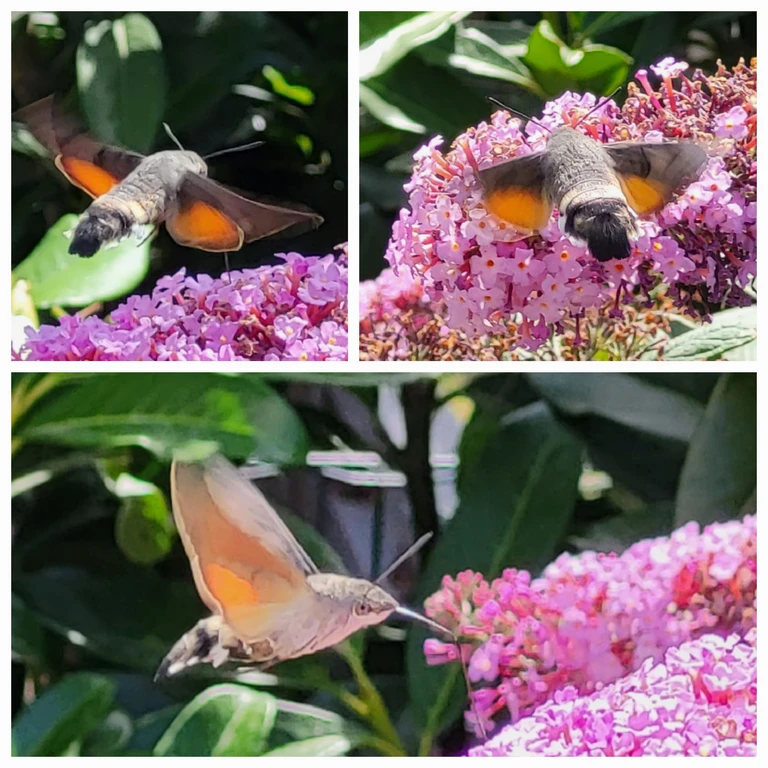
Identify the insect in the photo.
Macroglossum stellatarum
